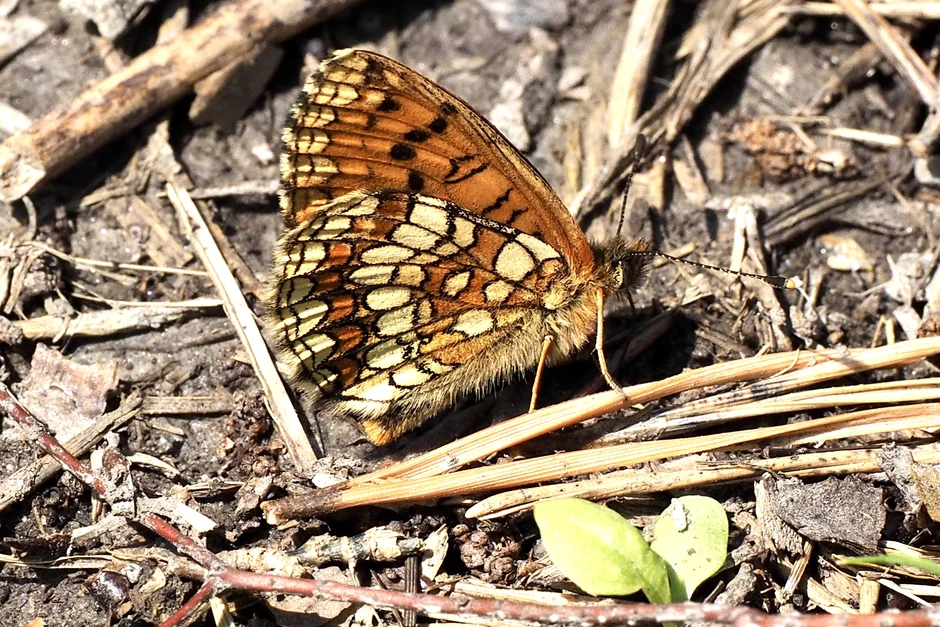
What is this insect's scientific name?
Melitaea athalia
